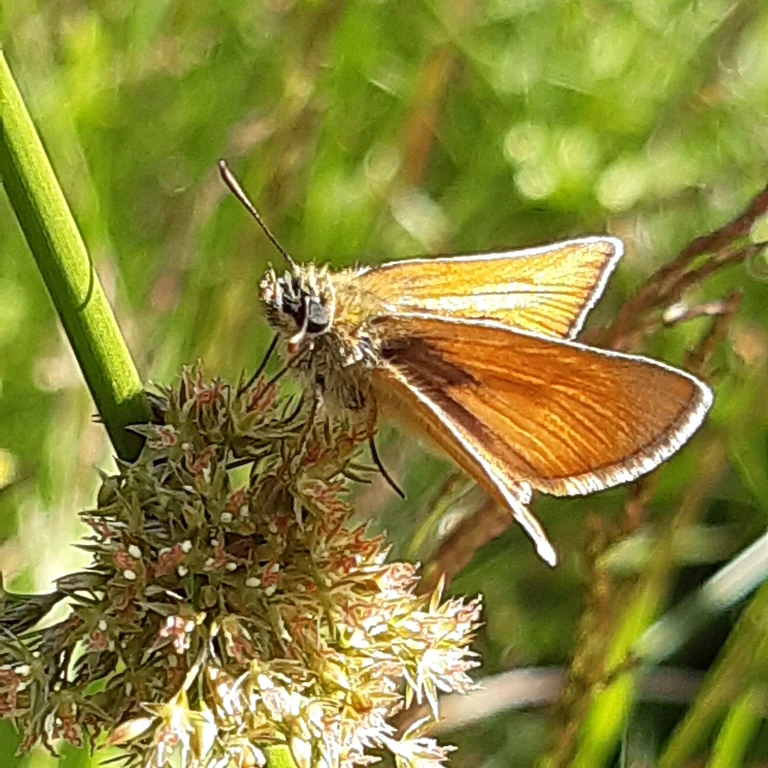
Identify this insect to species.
Thymelicus sylvestris
